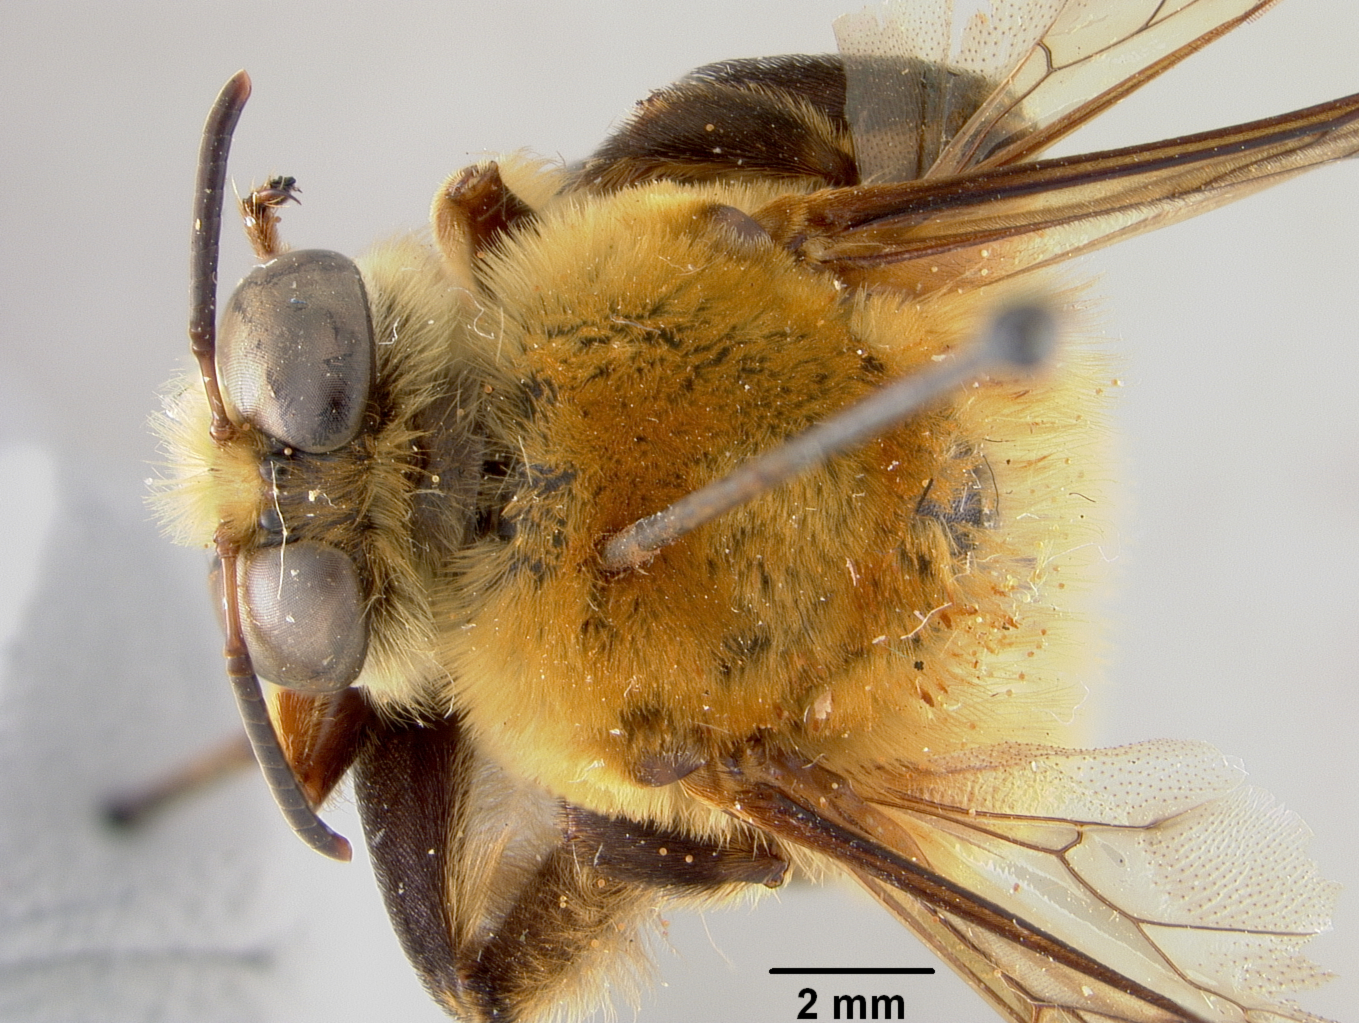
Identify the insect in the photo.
Ptiloglossa wilmattae
